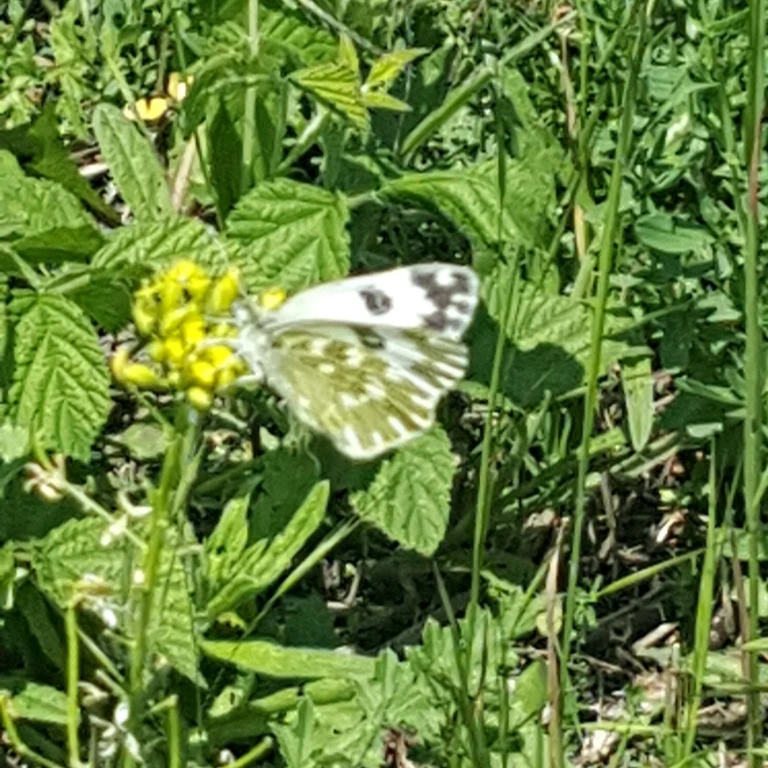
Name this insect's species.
Pontia edusa
